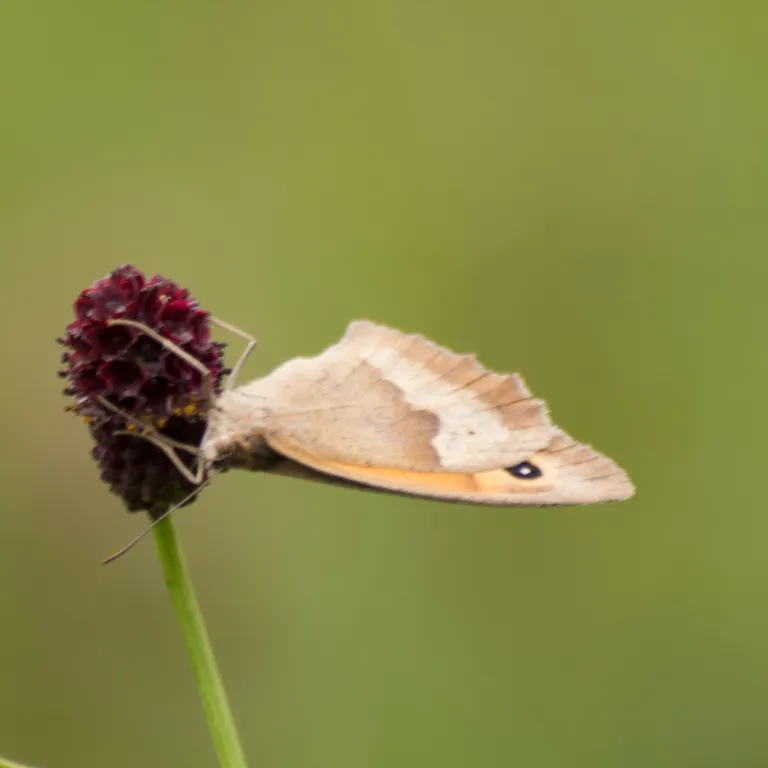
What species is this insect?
Maniola jurtina
